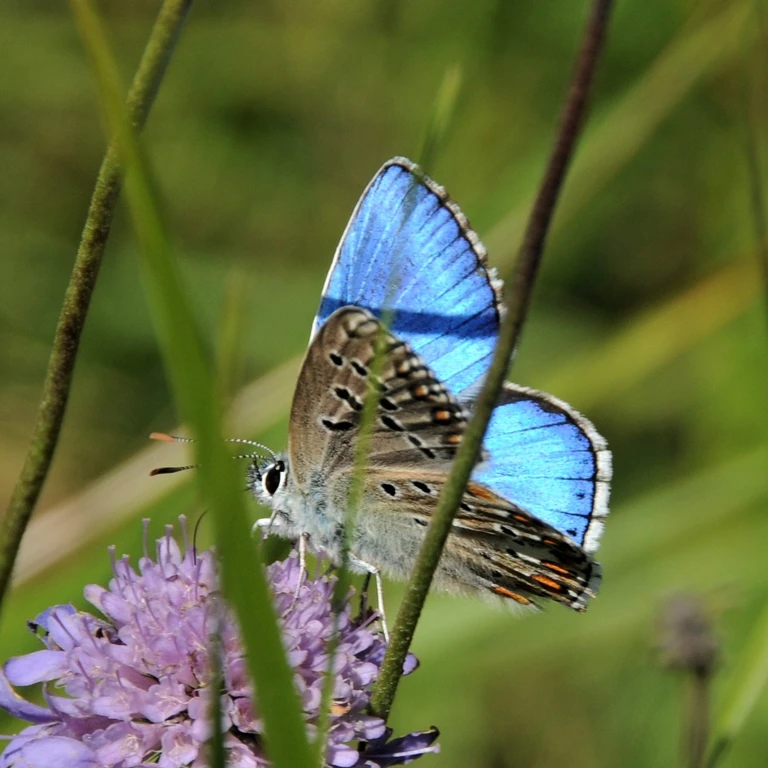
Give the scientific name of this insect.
Lysandra bellargus
